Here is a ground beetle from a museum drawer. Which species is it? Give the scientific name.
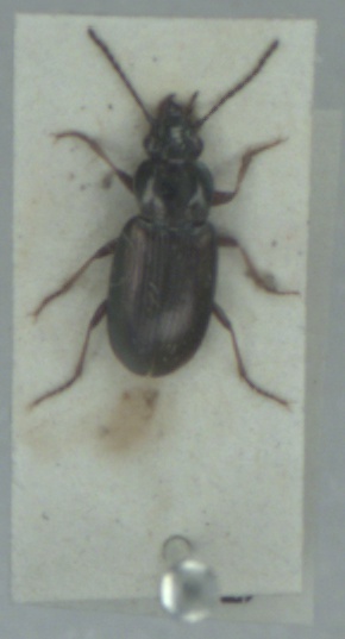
Pogonus chalceus
